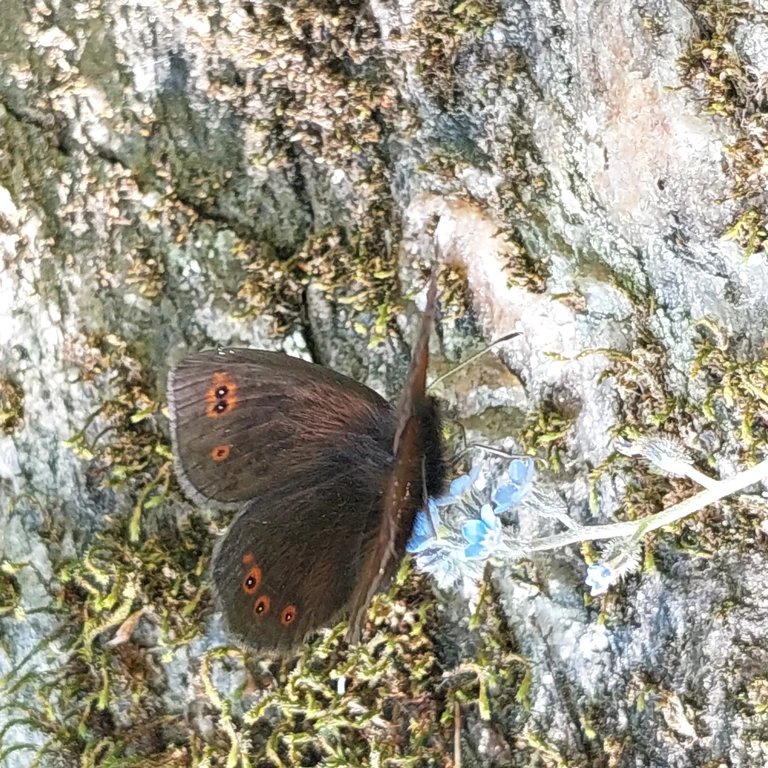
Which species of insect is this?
Erebia medusa
